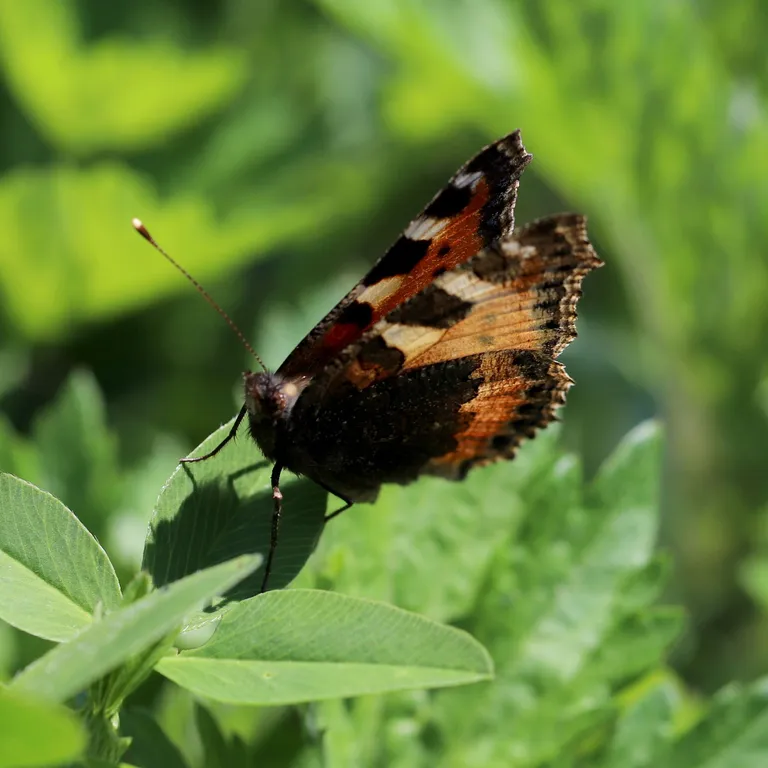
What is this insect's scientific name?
Aglais urticae
